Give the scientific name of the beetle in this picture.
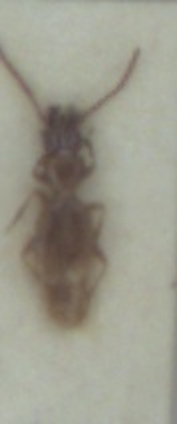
Aepopsis robinii
